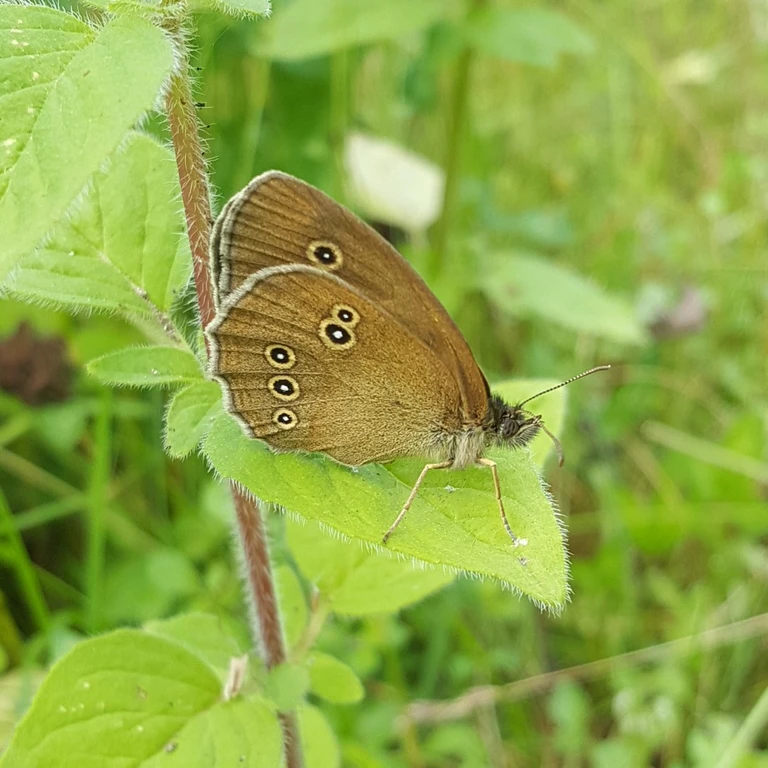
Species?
Aphantopus hyperantus
